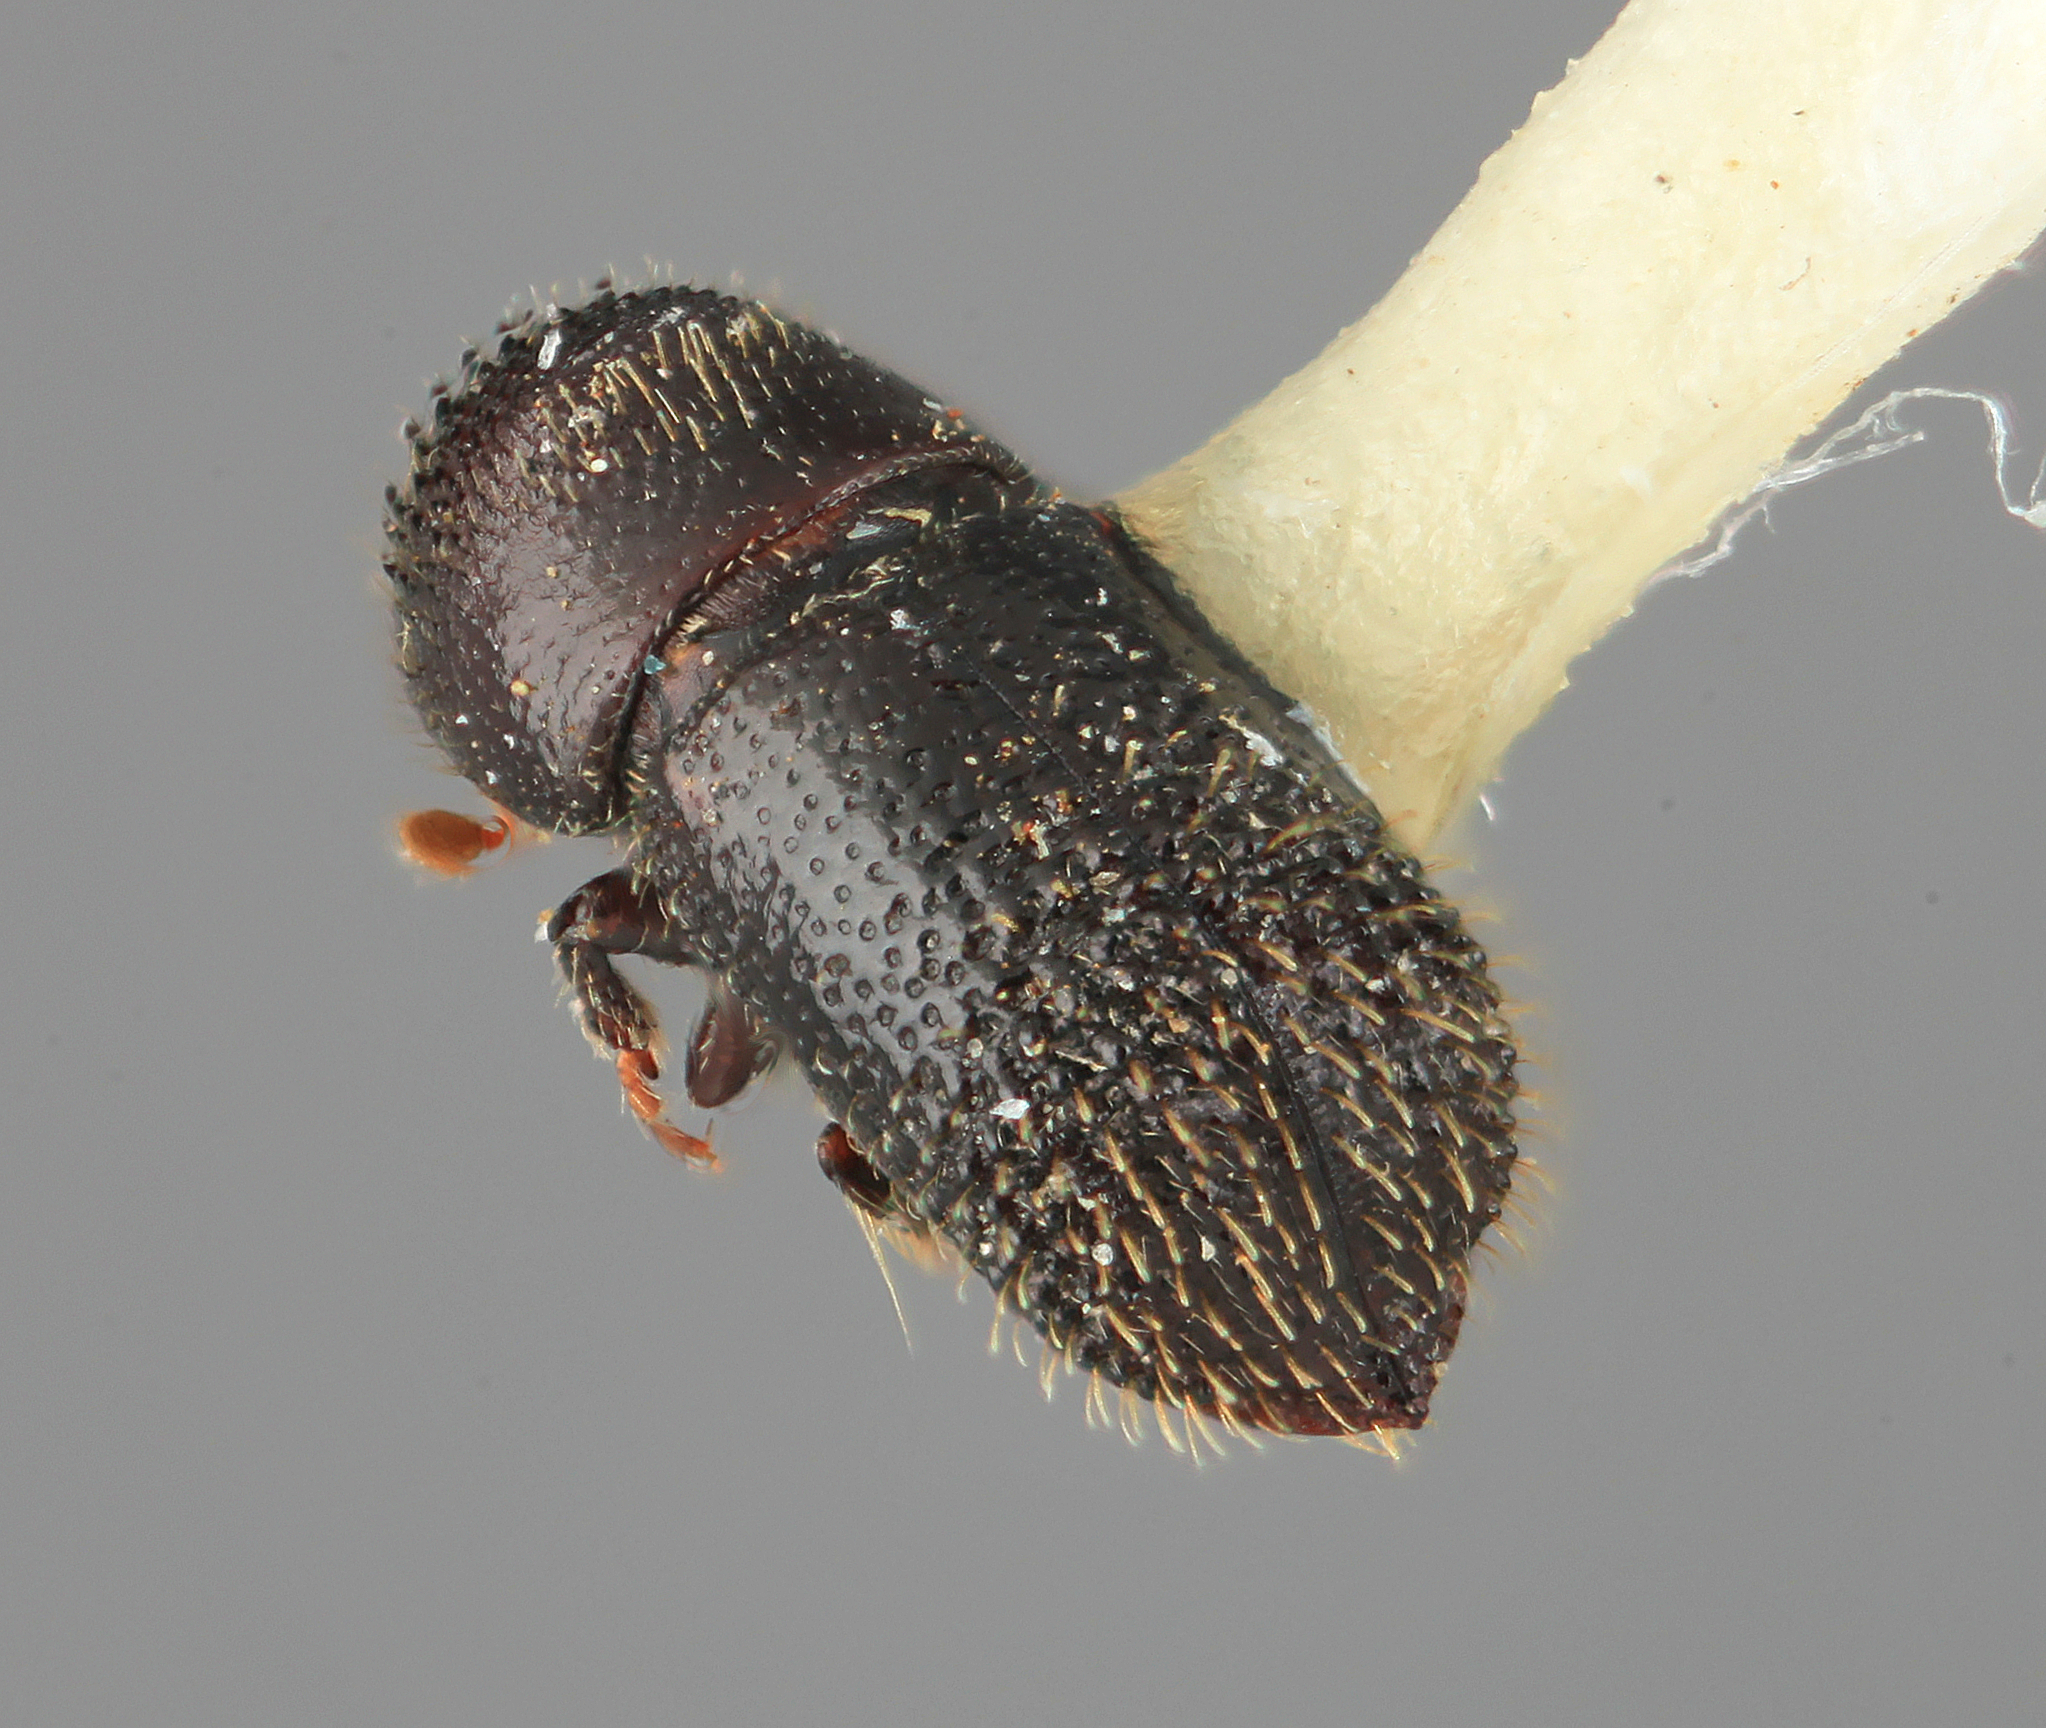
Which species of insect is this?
Hylocurus nodifer
